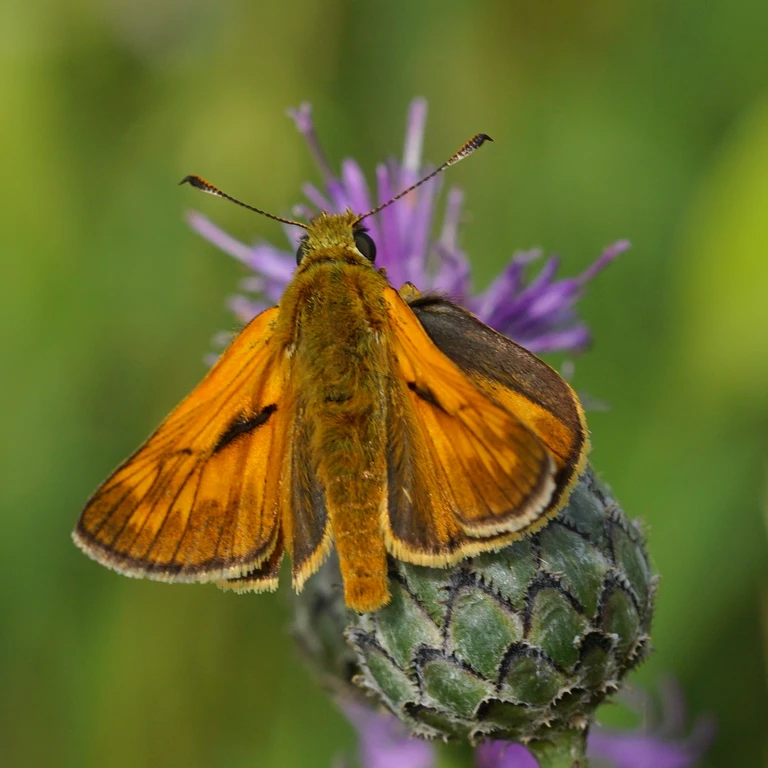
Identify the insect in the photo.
Ochlodes sylvanus (also Ochlodes venata)
